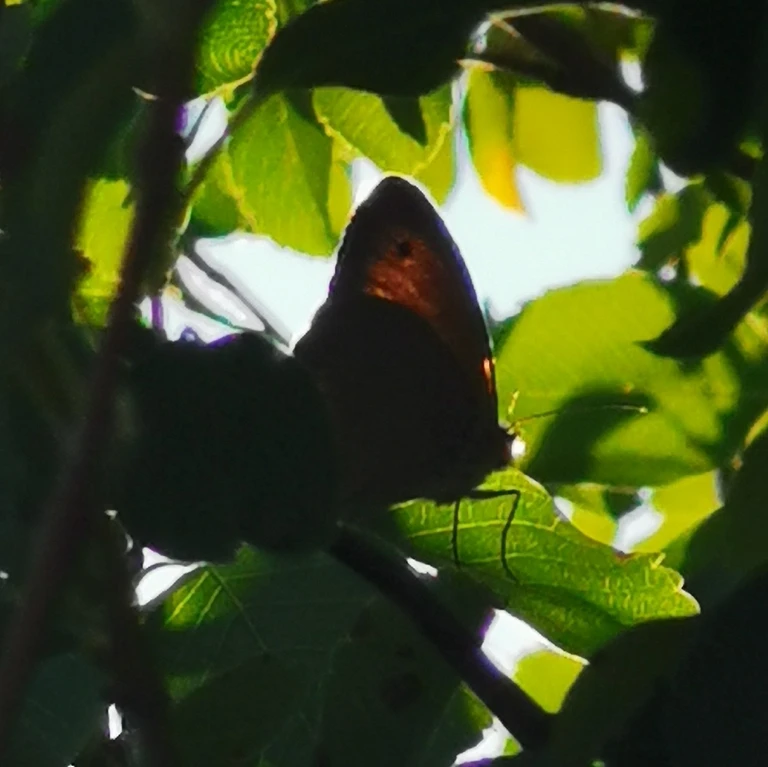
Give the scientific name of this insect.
Maniola jurtina
